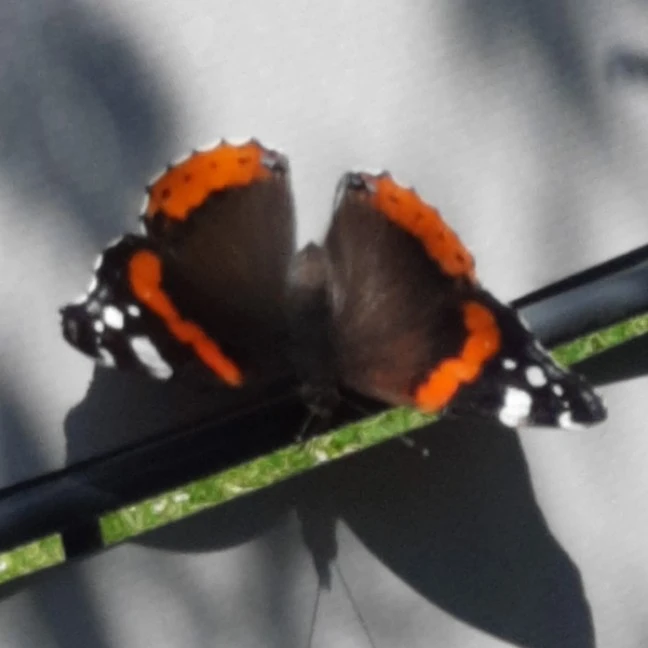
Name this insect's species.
Vanessa atalanta
